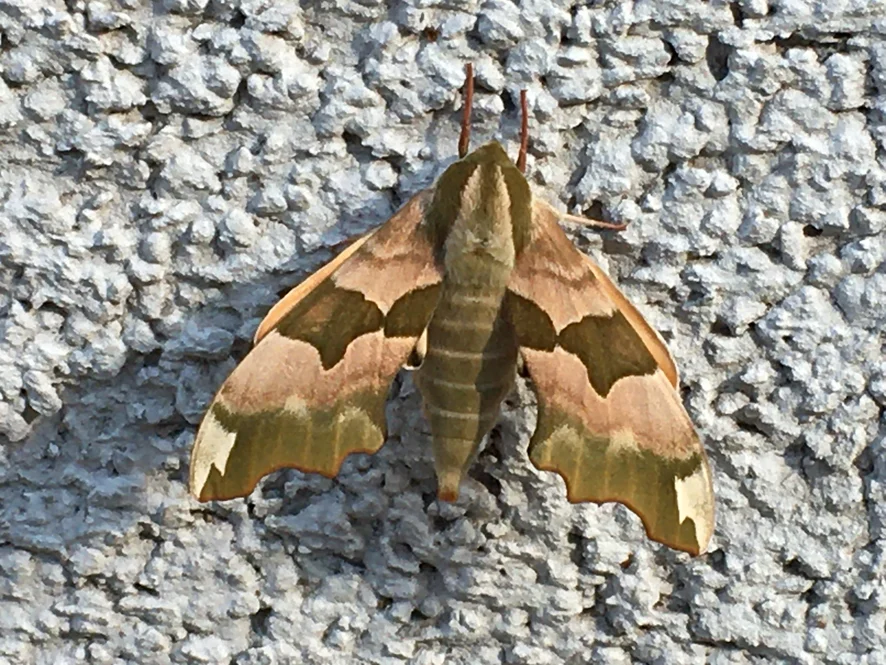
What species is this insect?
Mimas tiliae
